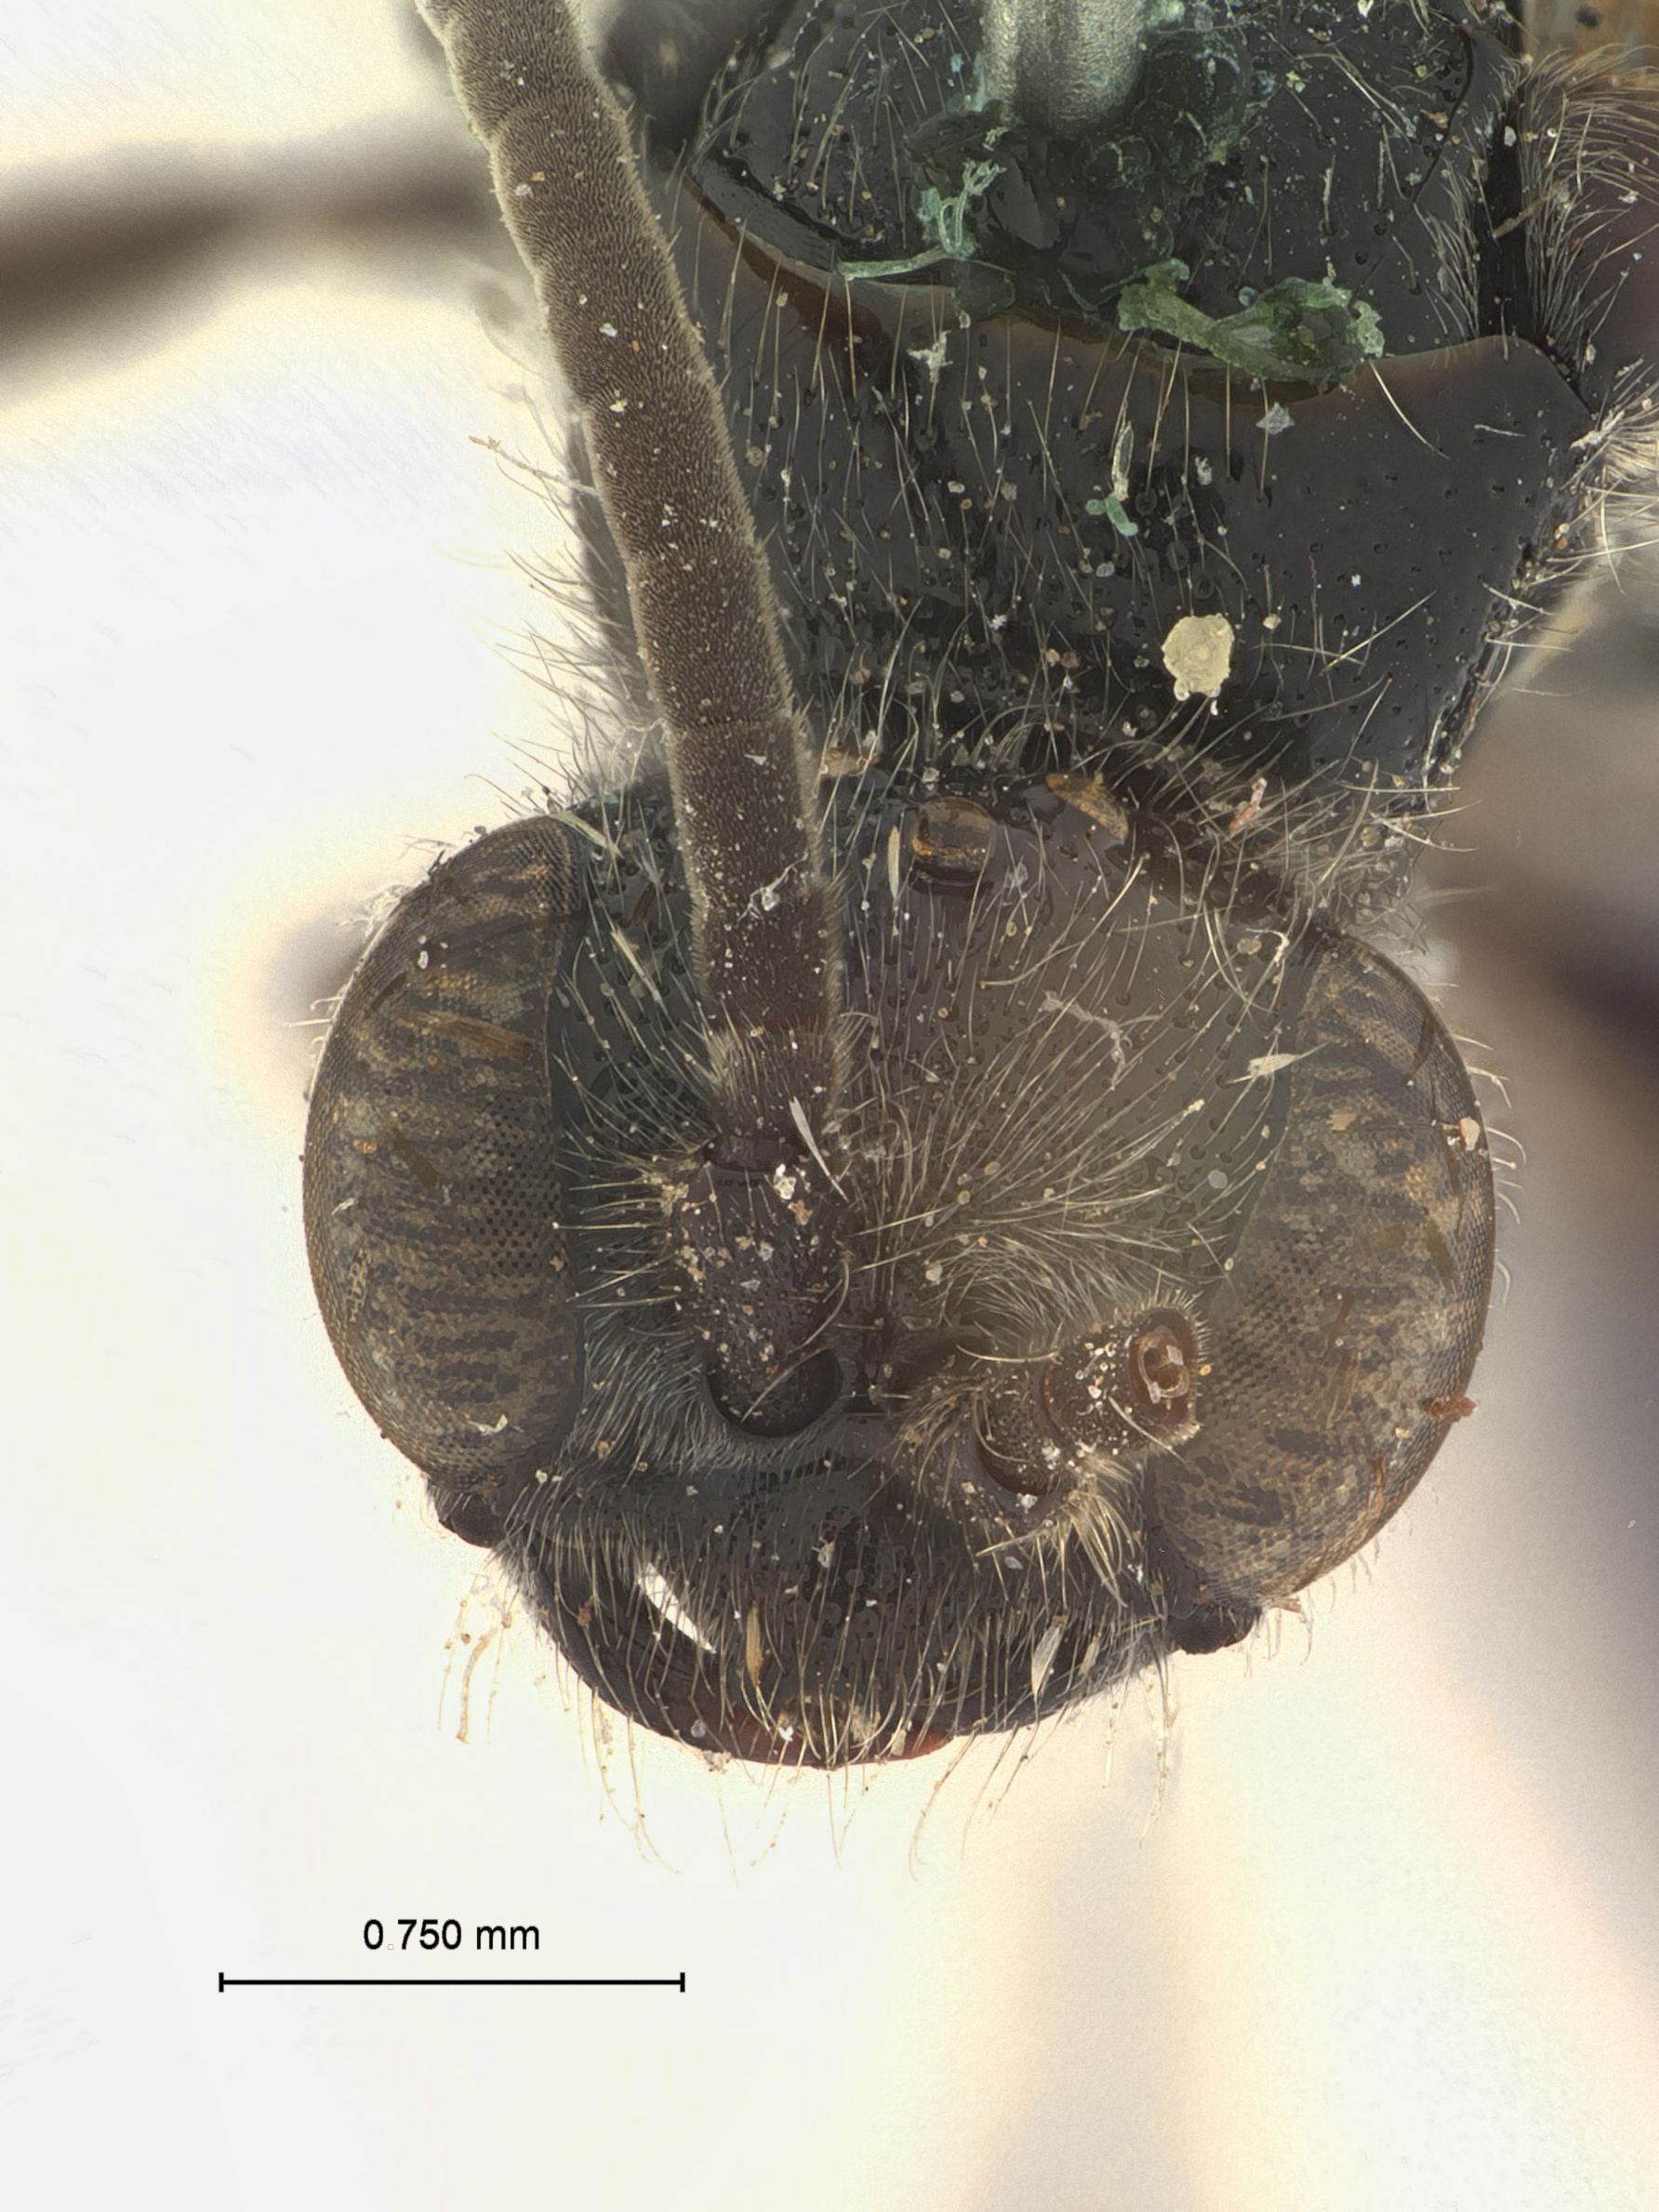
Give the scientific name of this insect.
Tiphia murreea
